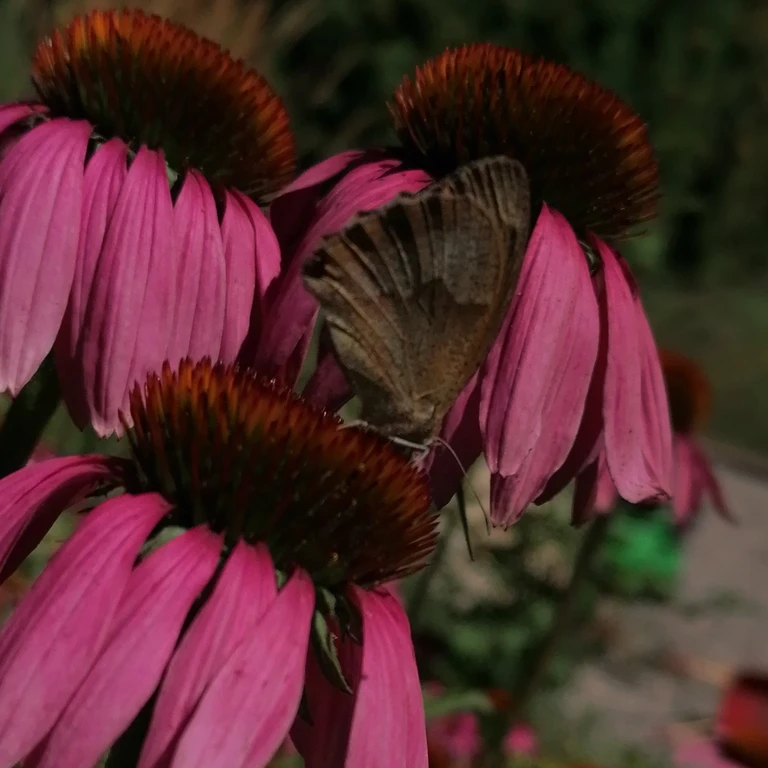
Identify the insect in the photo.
Maniola jurtina
